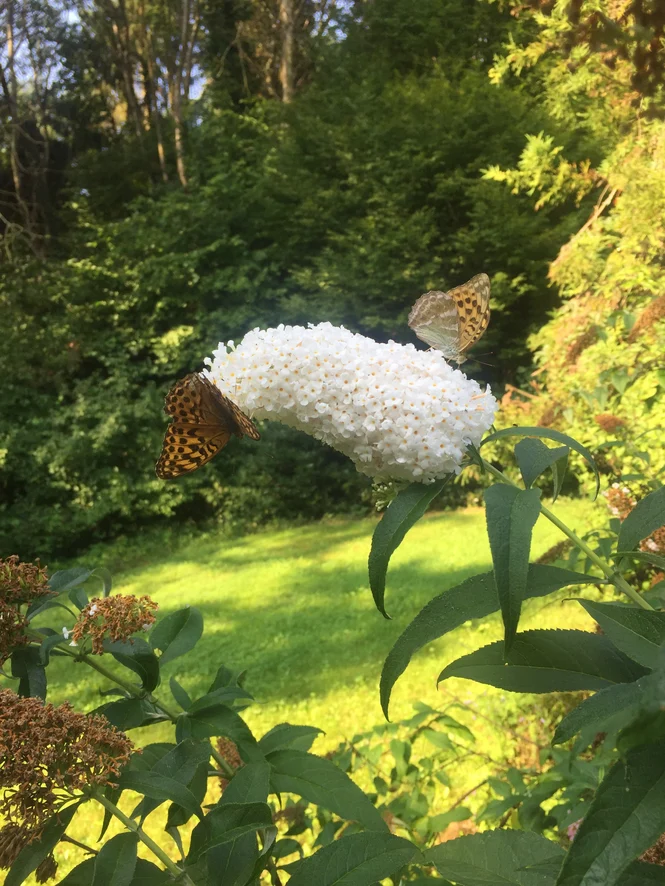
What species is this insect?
Argynnis paphia
